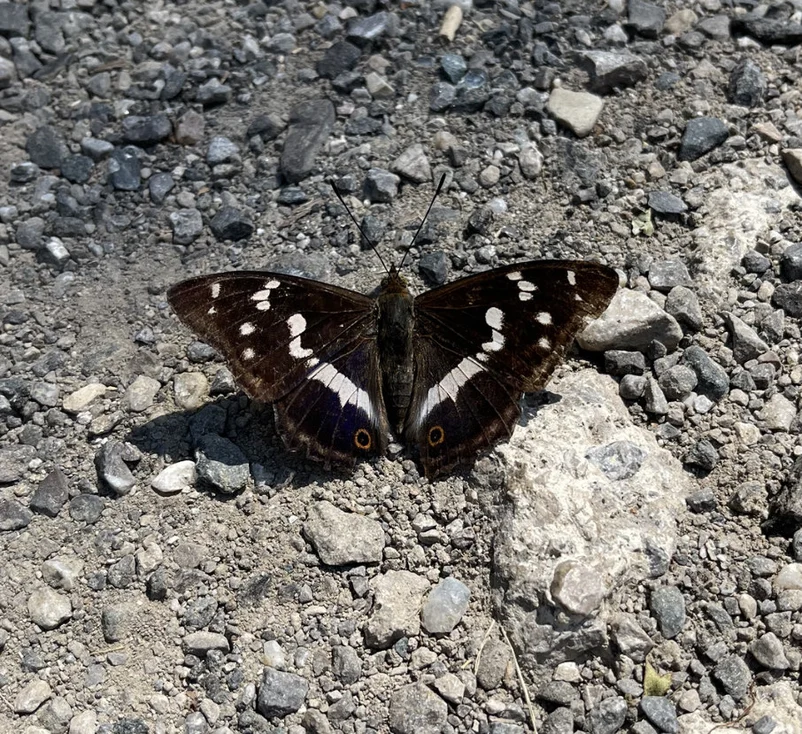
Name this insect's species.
Apatura iris
